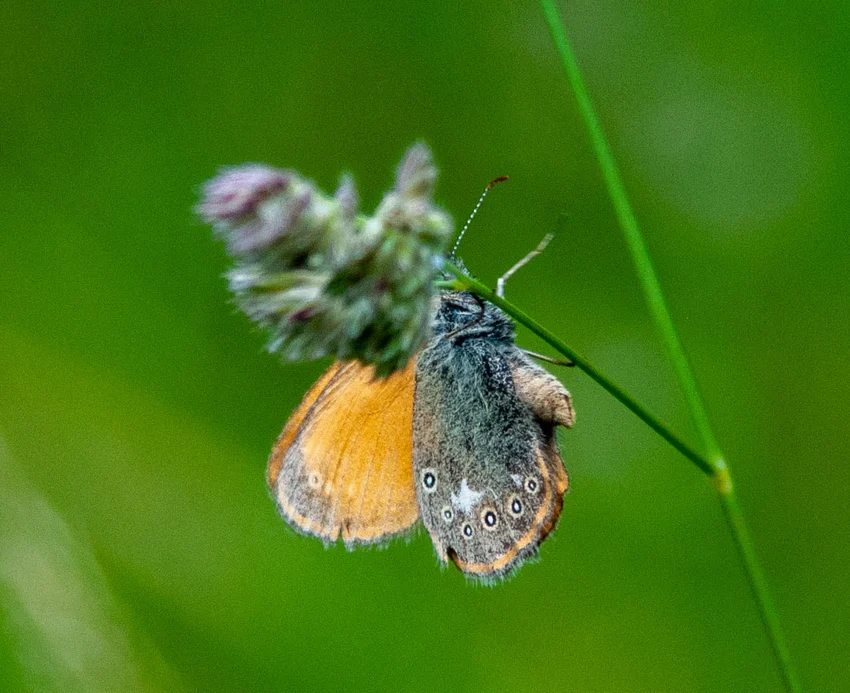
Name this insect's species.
Coenonympha glycerion (also Coenonympha iphis)
